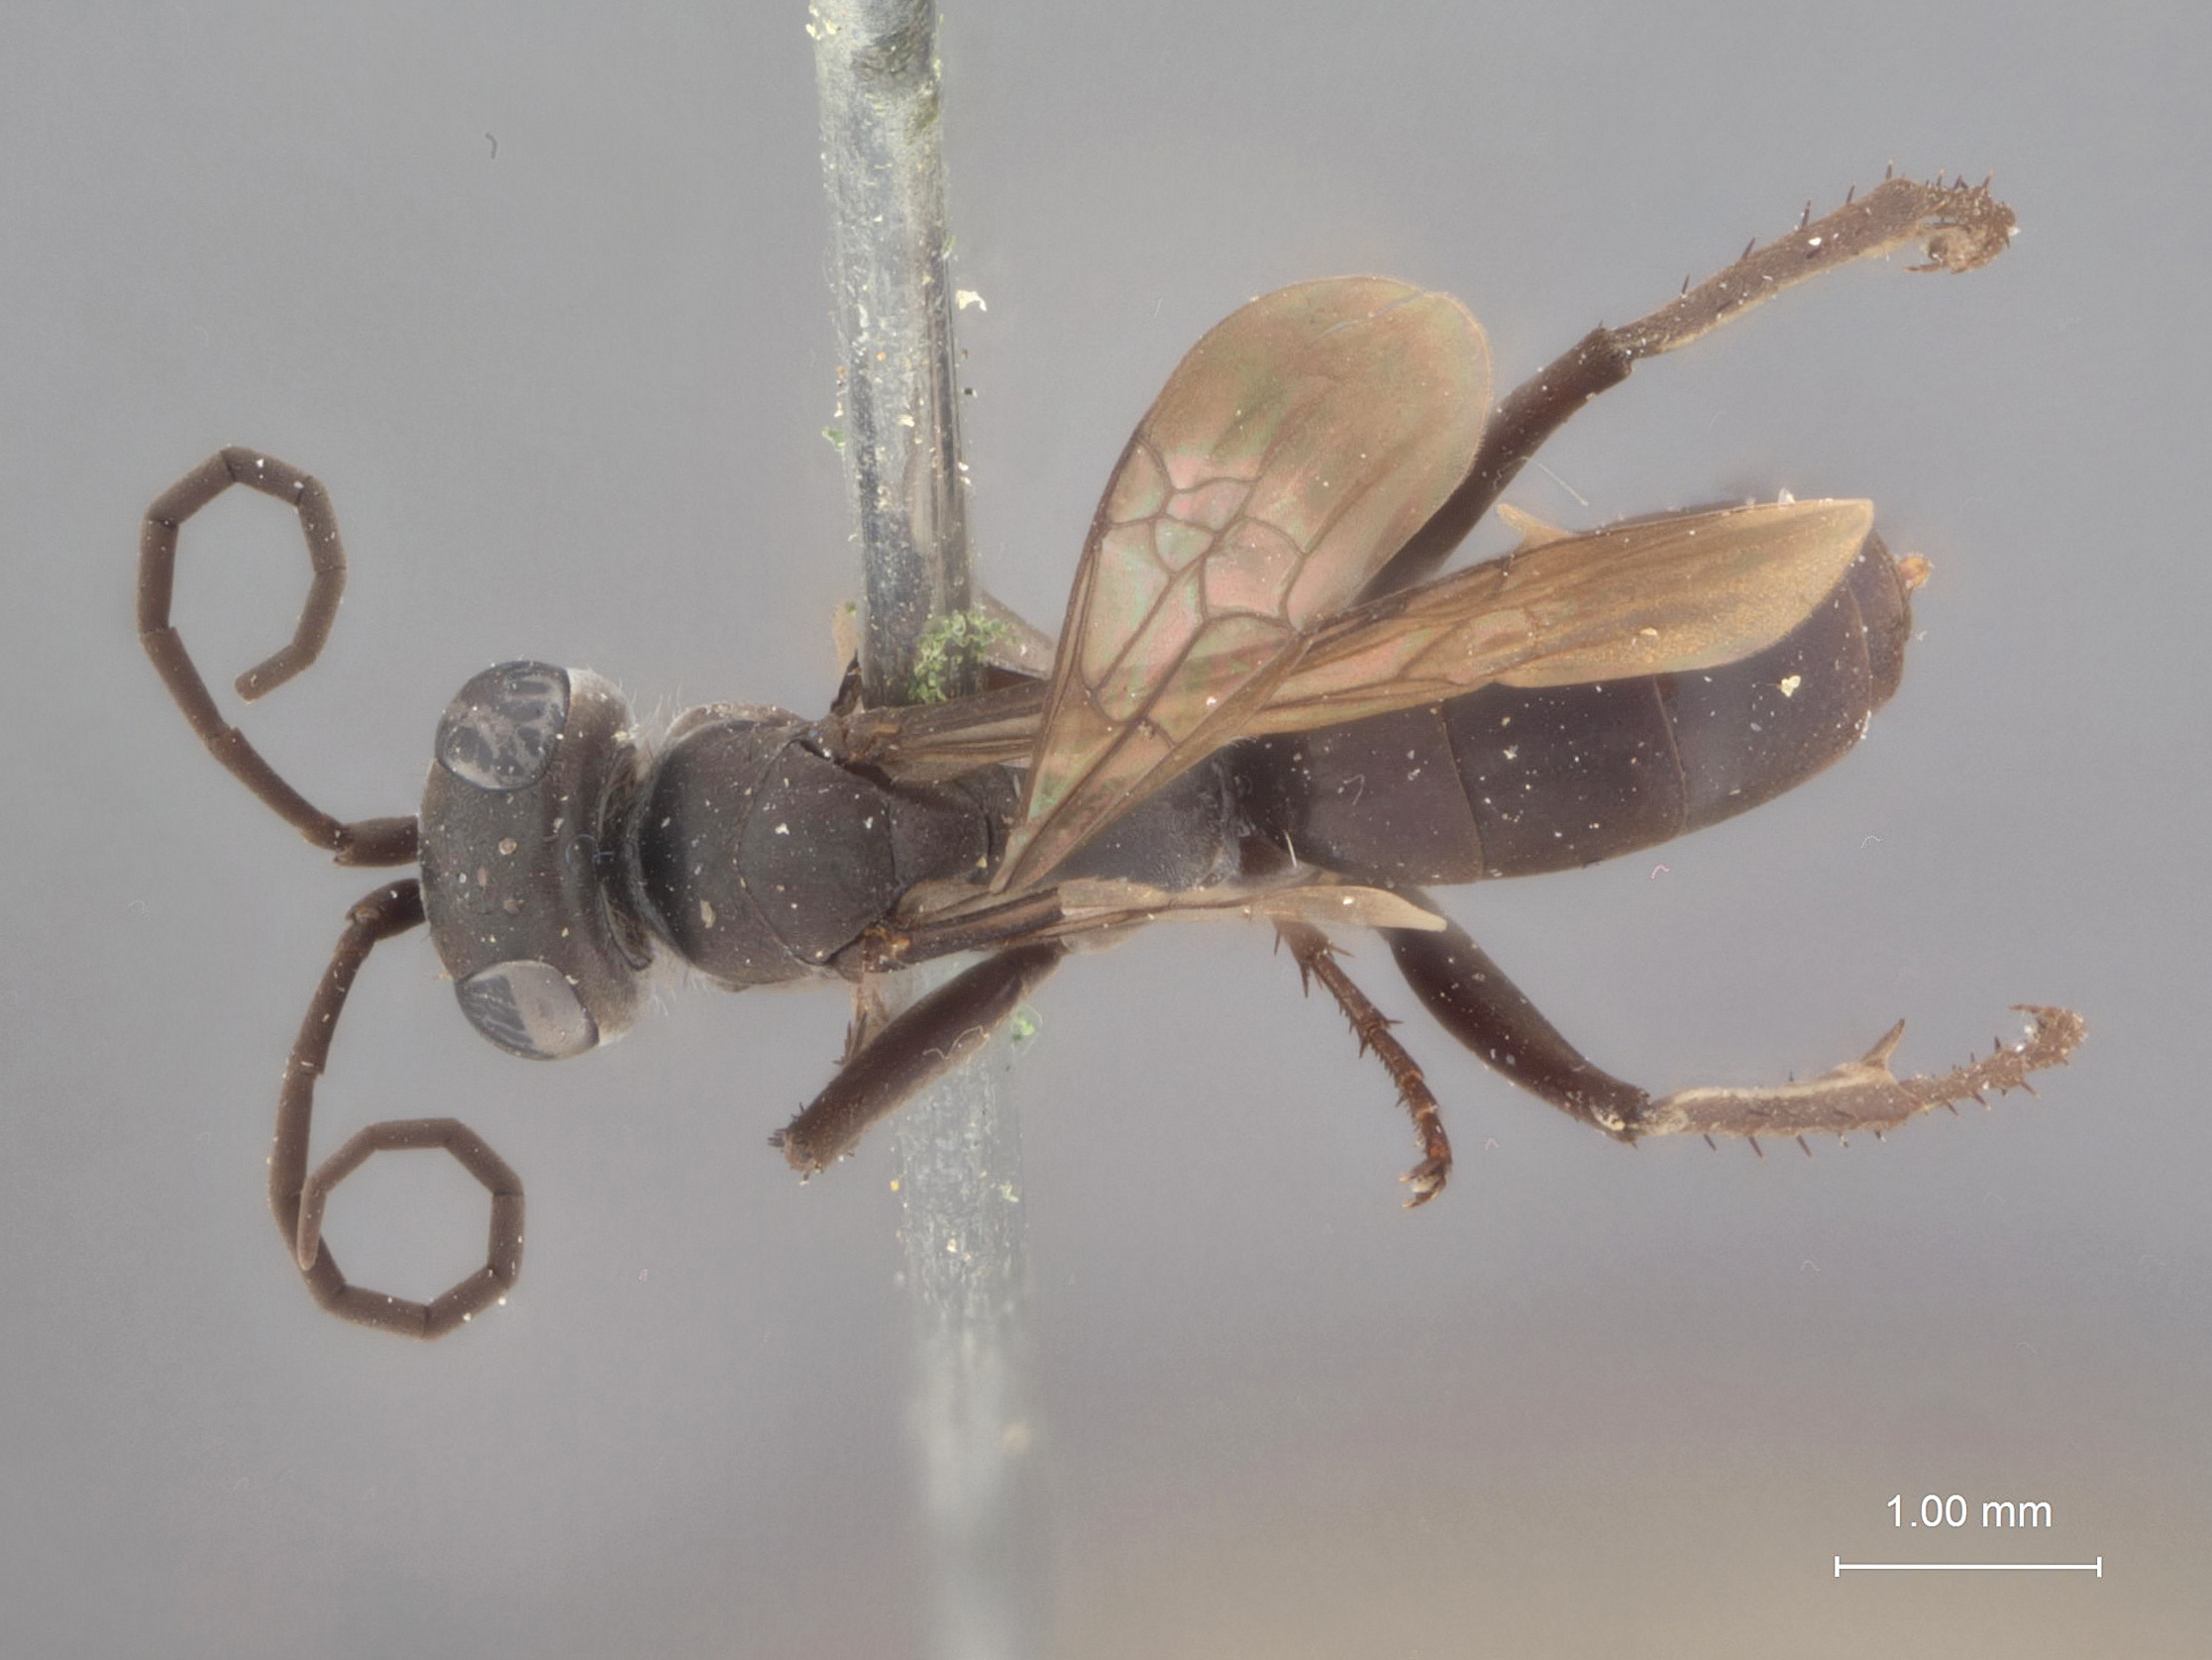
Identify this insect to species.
Pompiloides parvulus
